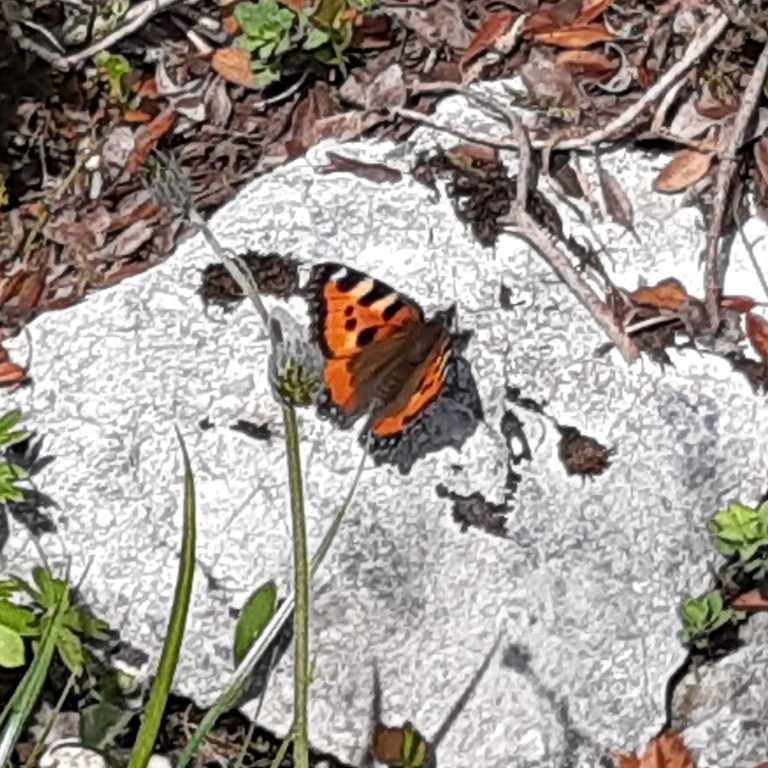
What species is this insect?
Aglais urticae
